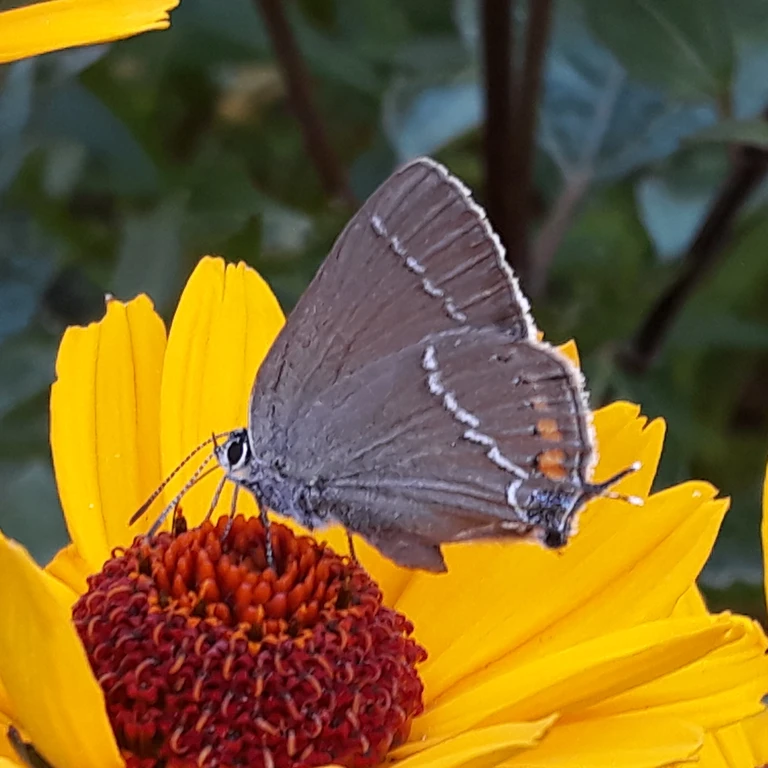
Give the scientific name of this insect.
Satyrium spini (also Tuttiola spini)
